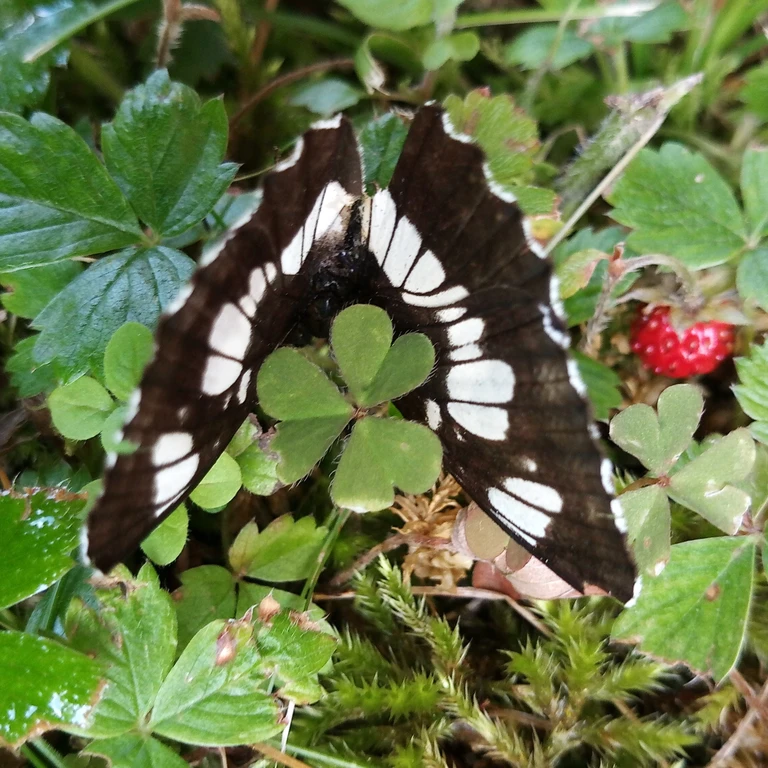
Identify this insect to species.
Neptis rivularis
